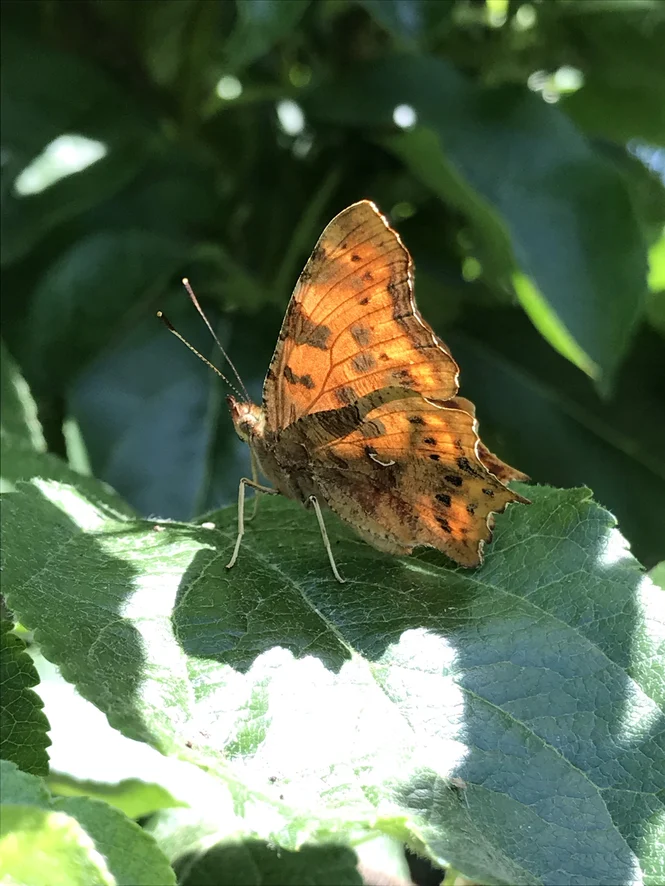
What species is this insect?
Polygonia c-album
